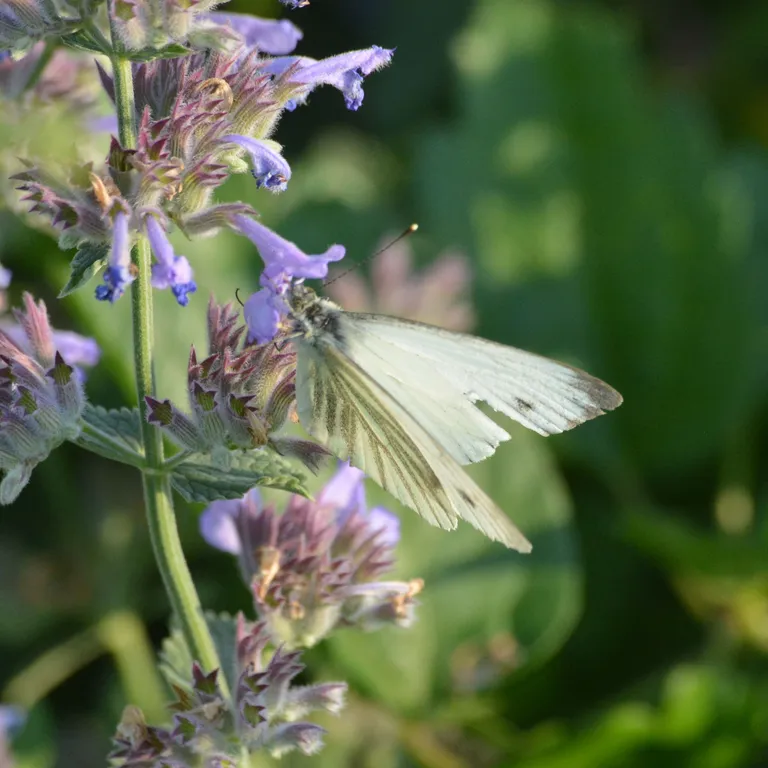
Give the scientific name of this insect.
Pieris napi
